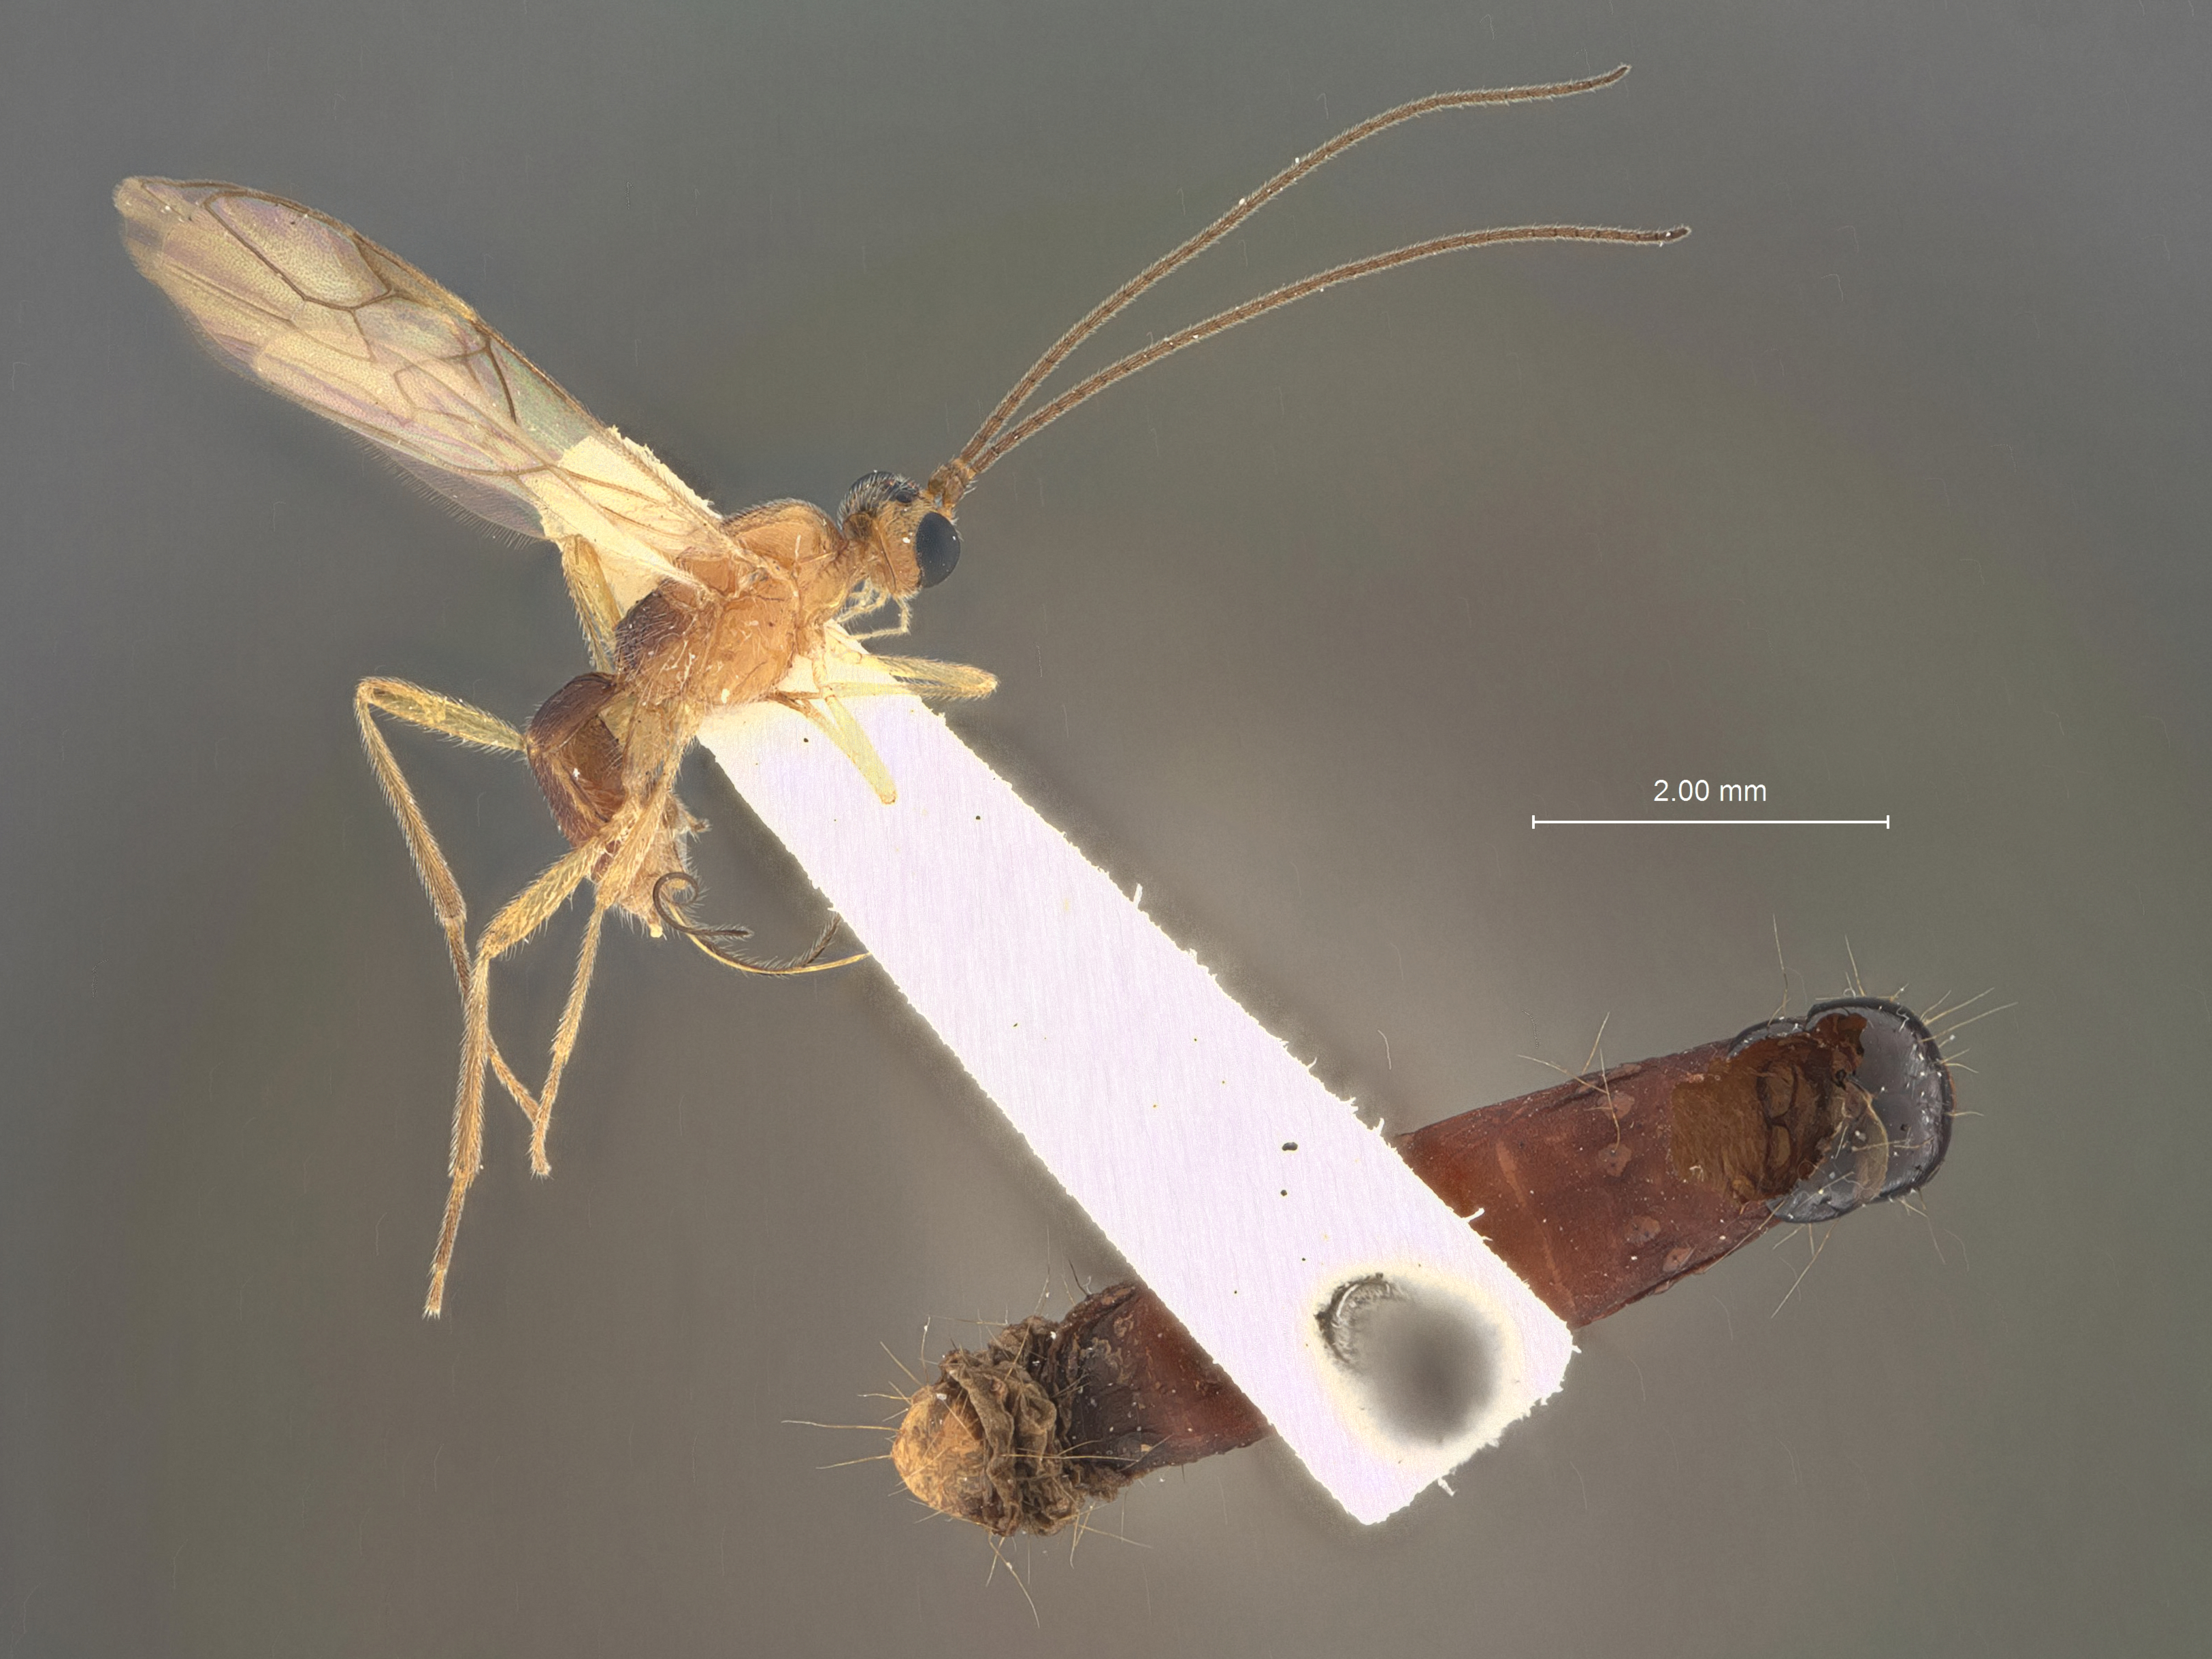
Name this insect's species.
Clinocentrus fumiferanae
